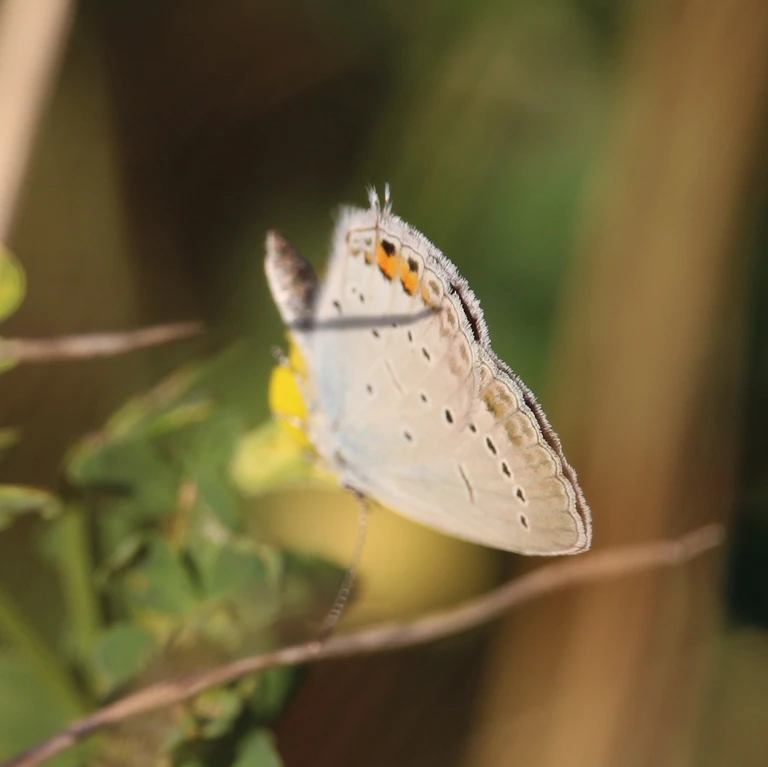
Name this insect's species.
Cupido argiades (also Elkalyce argiades)
